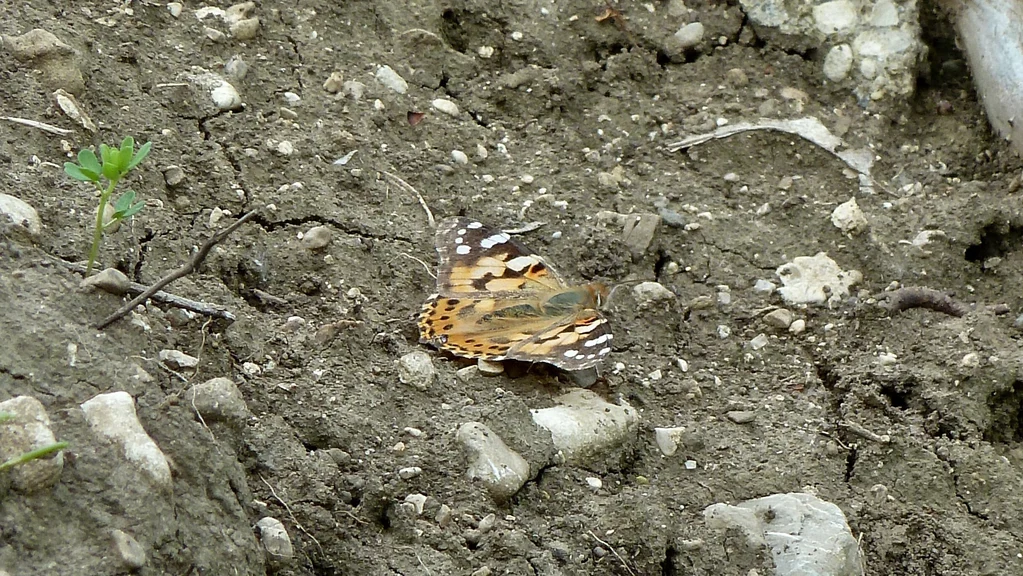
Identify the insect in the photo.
Vanessa cardui
